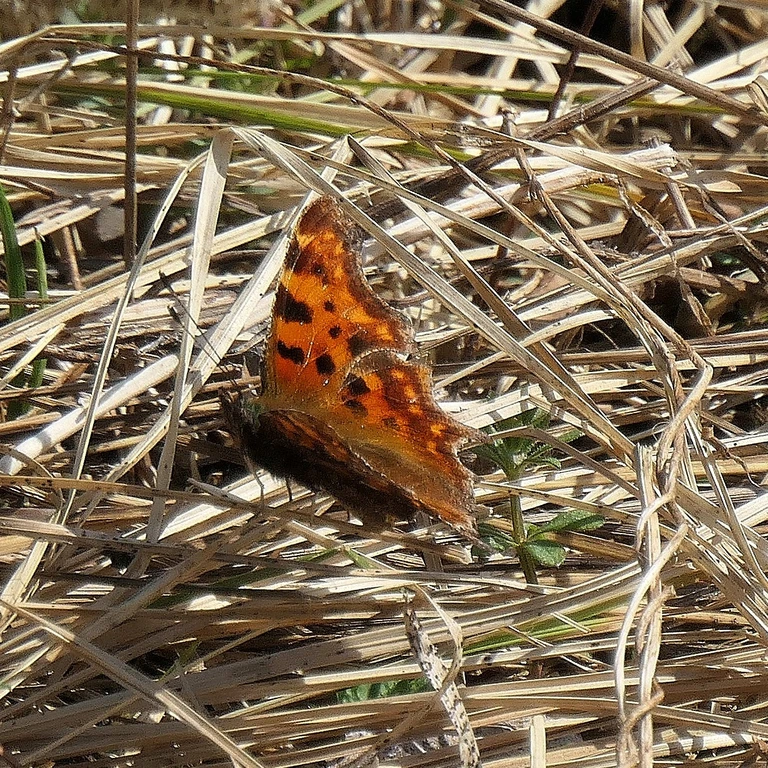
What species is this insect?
Polygonia c-album
